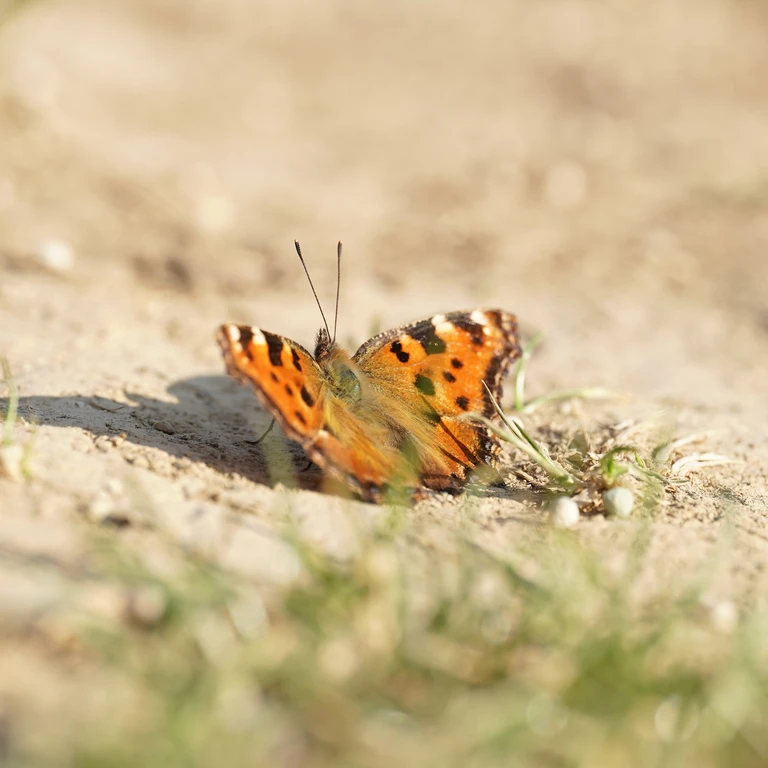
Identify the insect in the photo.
Nymphalis polychloros
